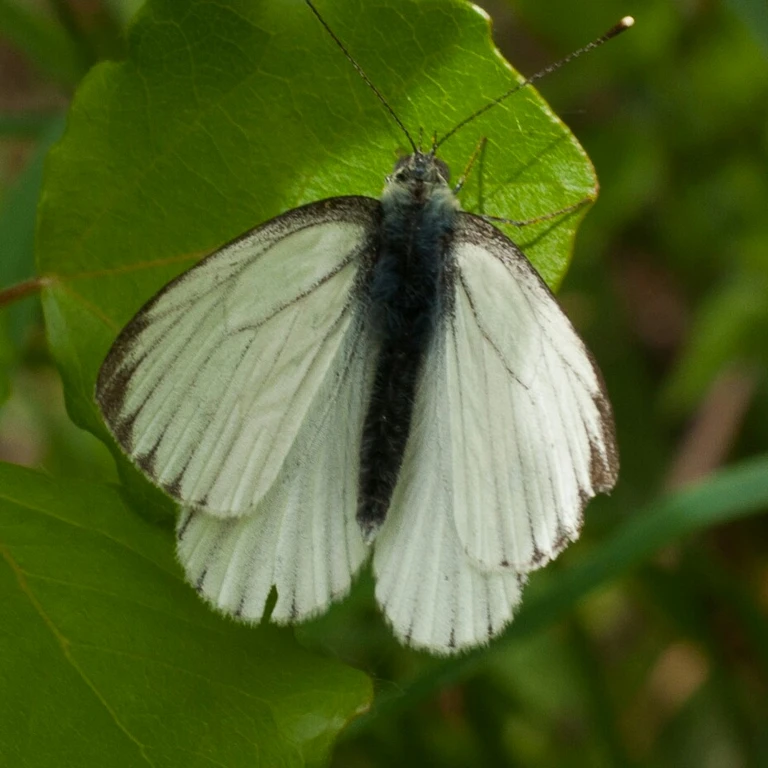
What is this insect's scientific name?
Pieris napi
